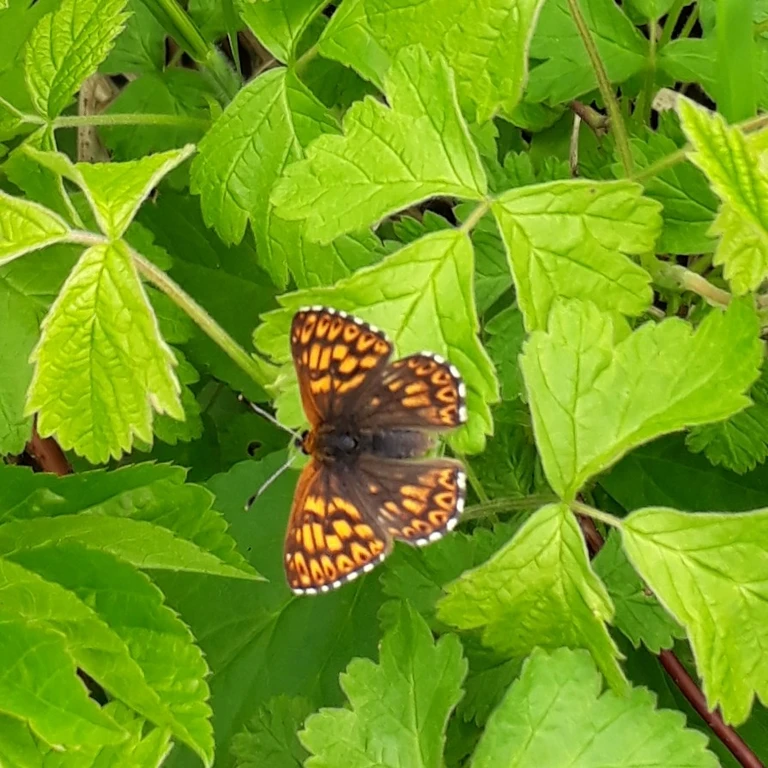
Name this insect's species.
Hamearis lucina
